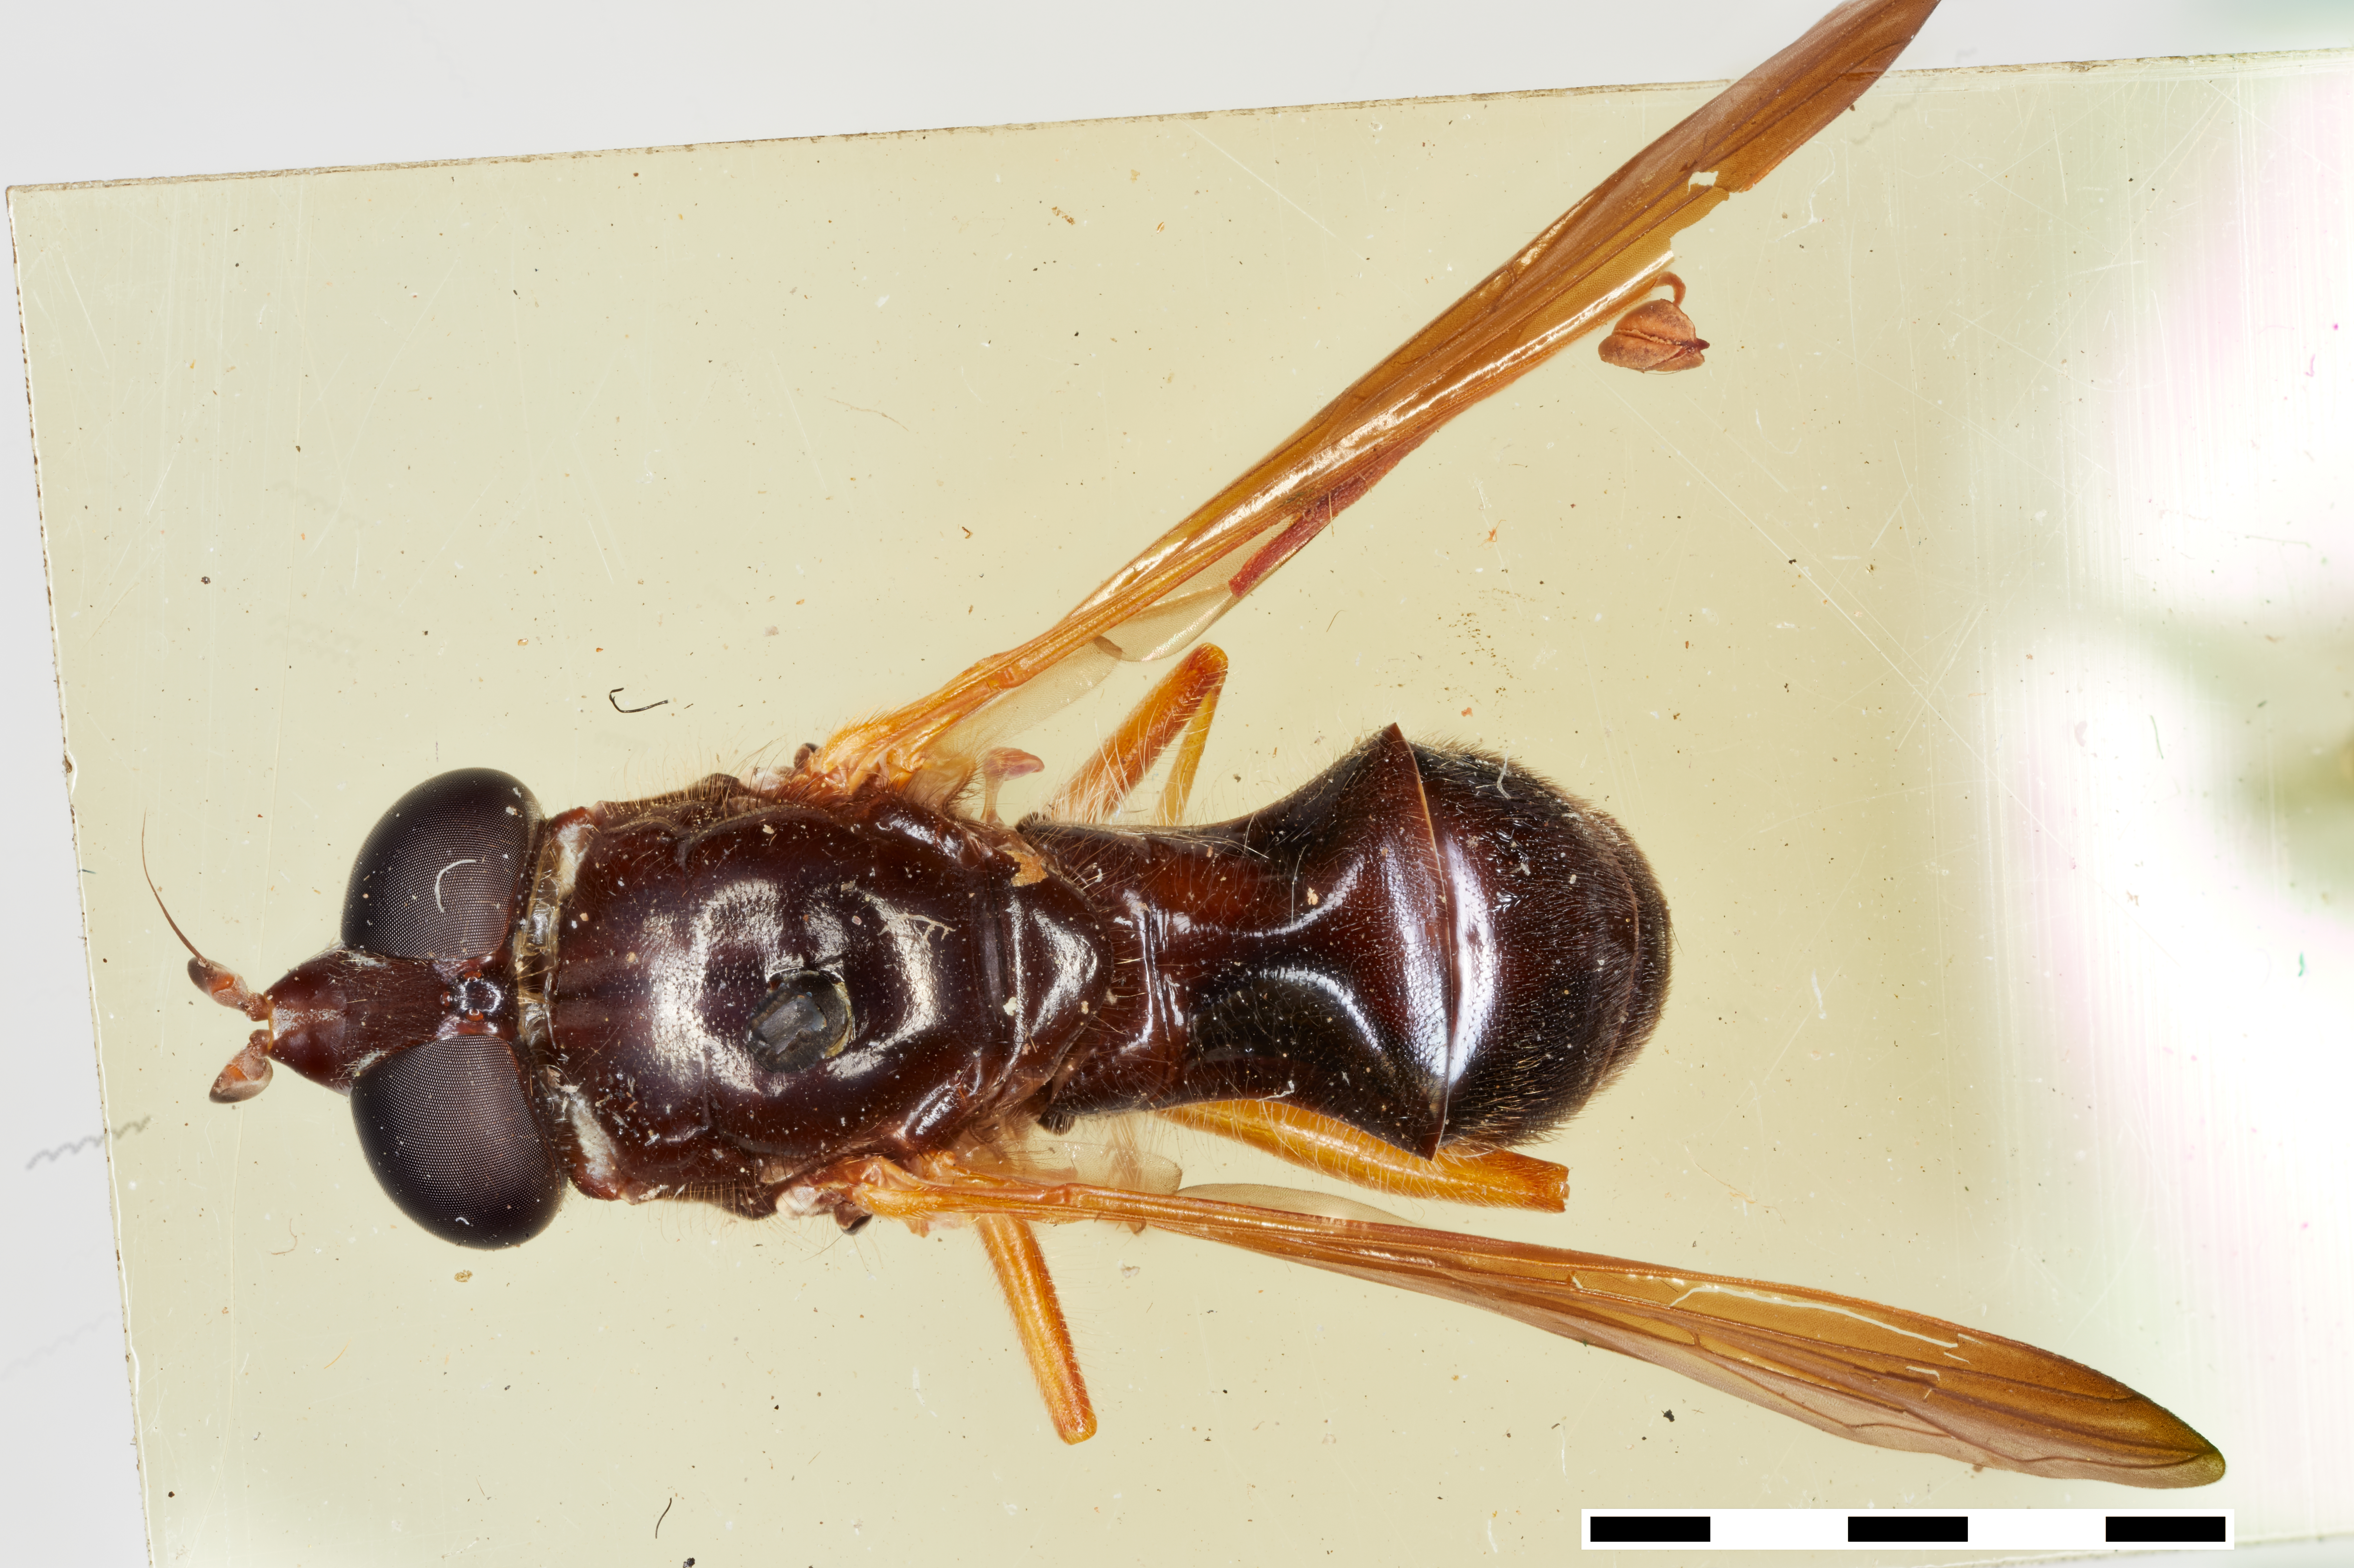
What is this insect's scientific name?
Odyneromyia valdiviformis
